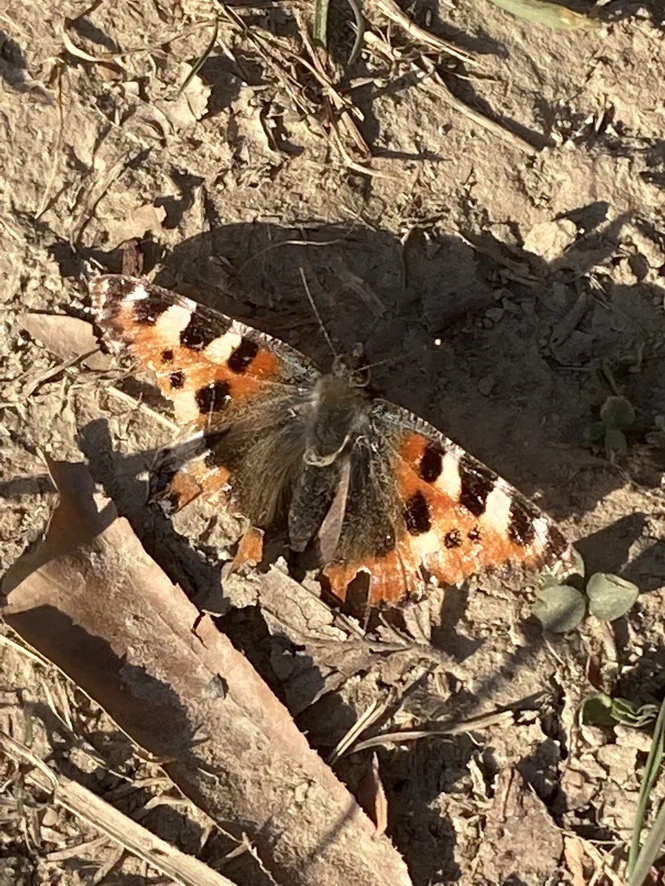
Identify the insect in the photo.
Aglais urticae
